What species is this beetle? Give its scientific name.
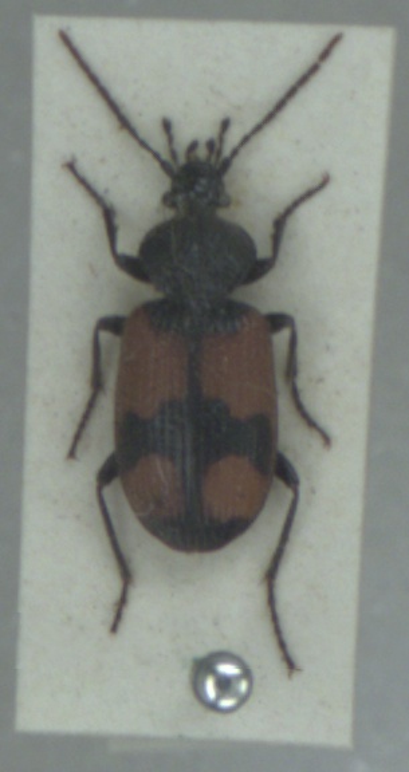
Panagaeus cruxmajor
